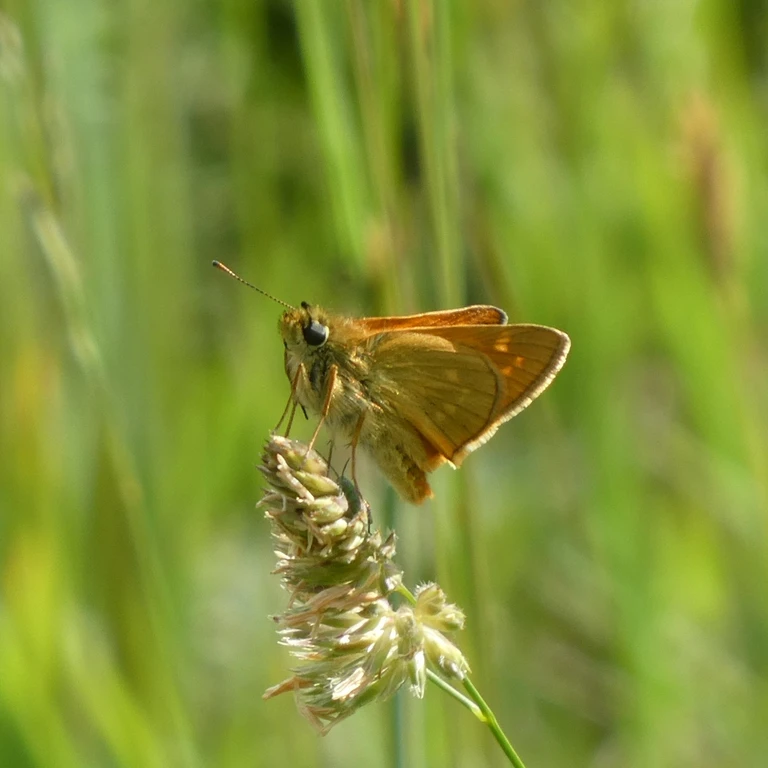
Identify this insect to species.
Ochlodes sylvanus (also Ochlodes venata)
